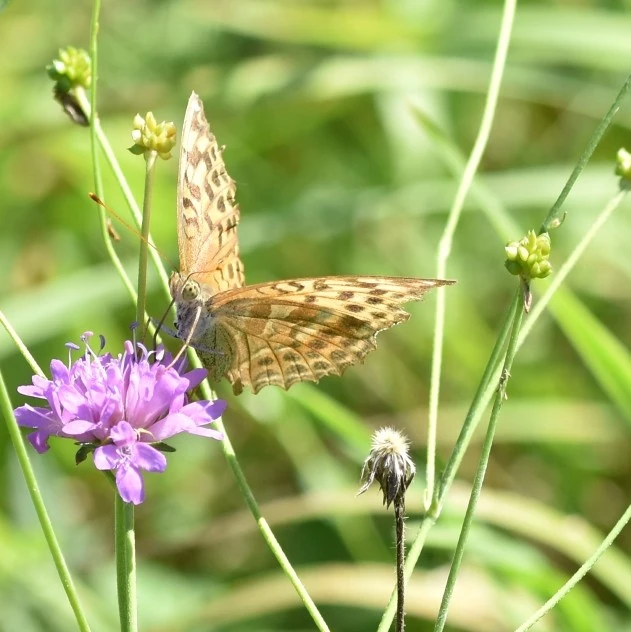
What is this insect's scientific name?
Argynnis paphia
